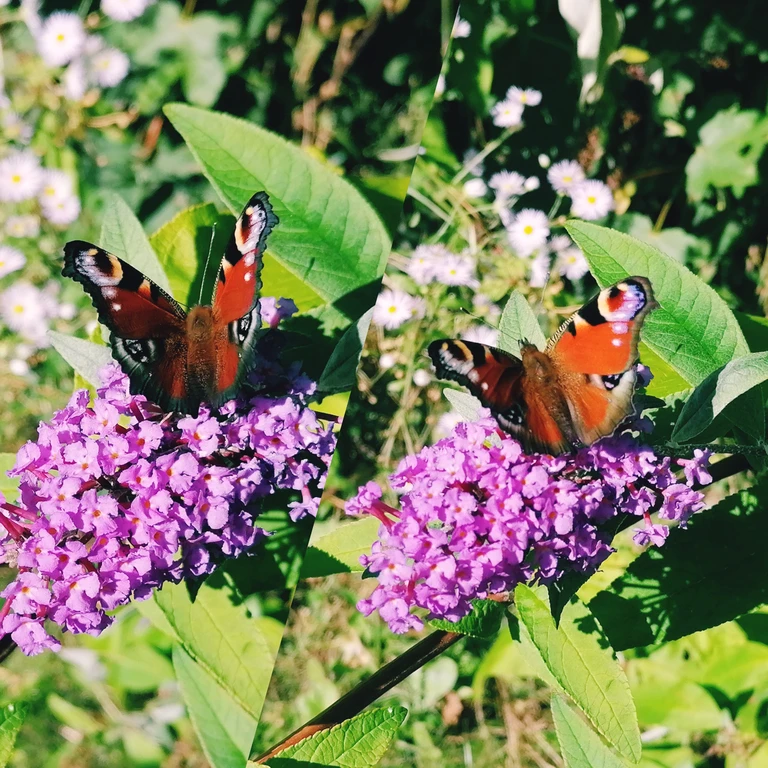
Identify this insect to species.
Aglais io
